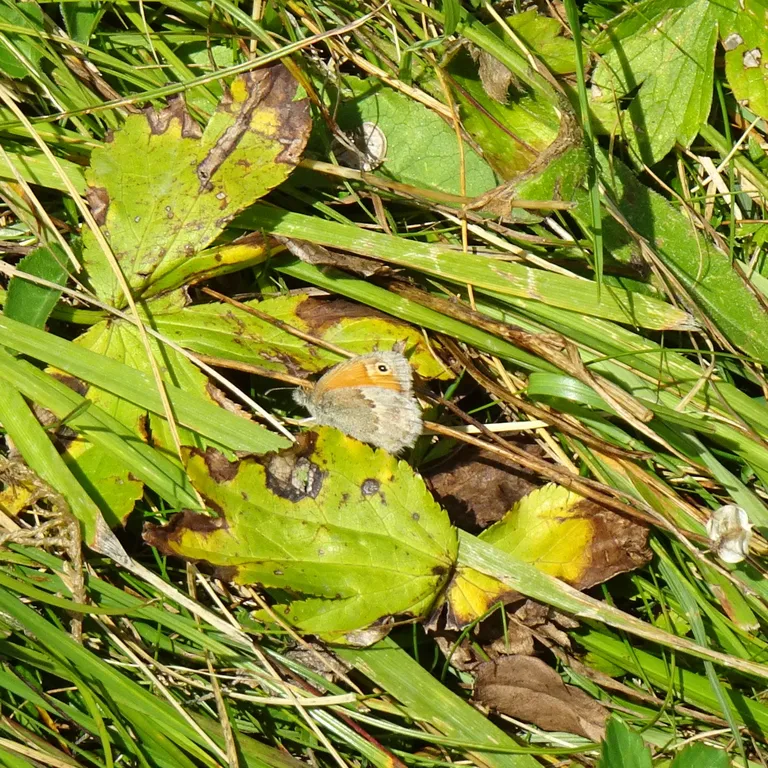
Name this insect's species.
Coenonympha pamphilus
